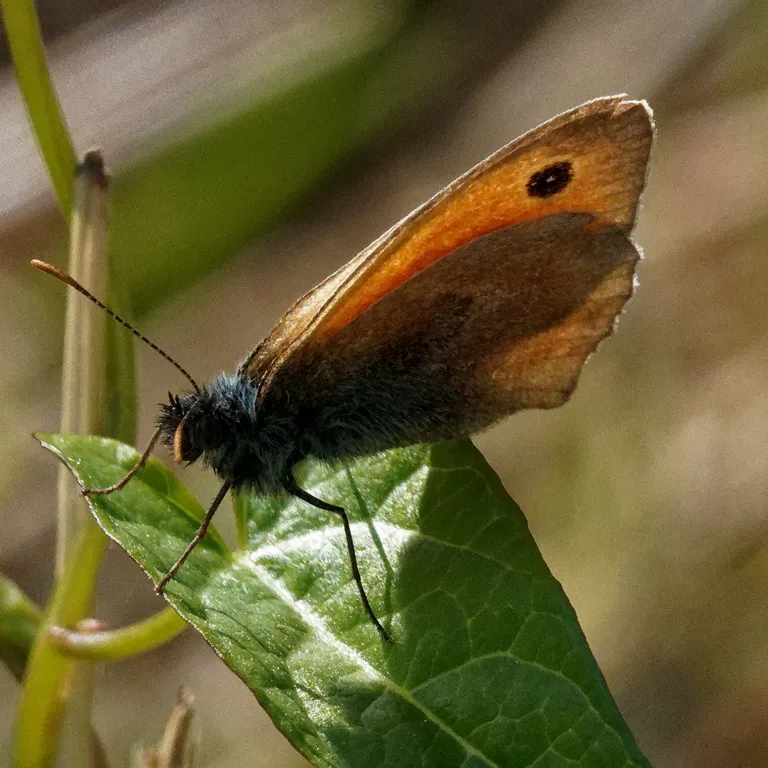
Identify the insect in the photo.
Coenonympha pamphilus
